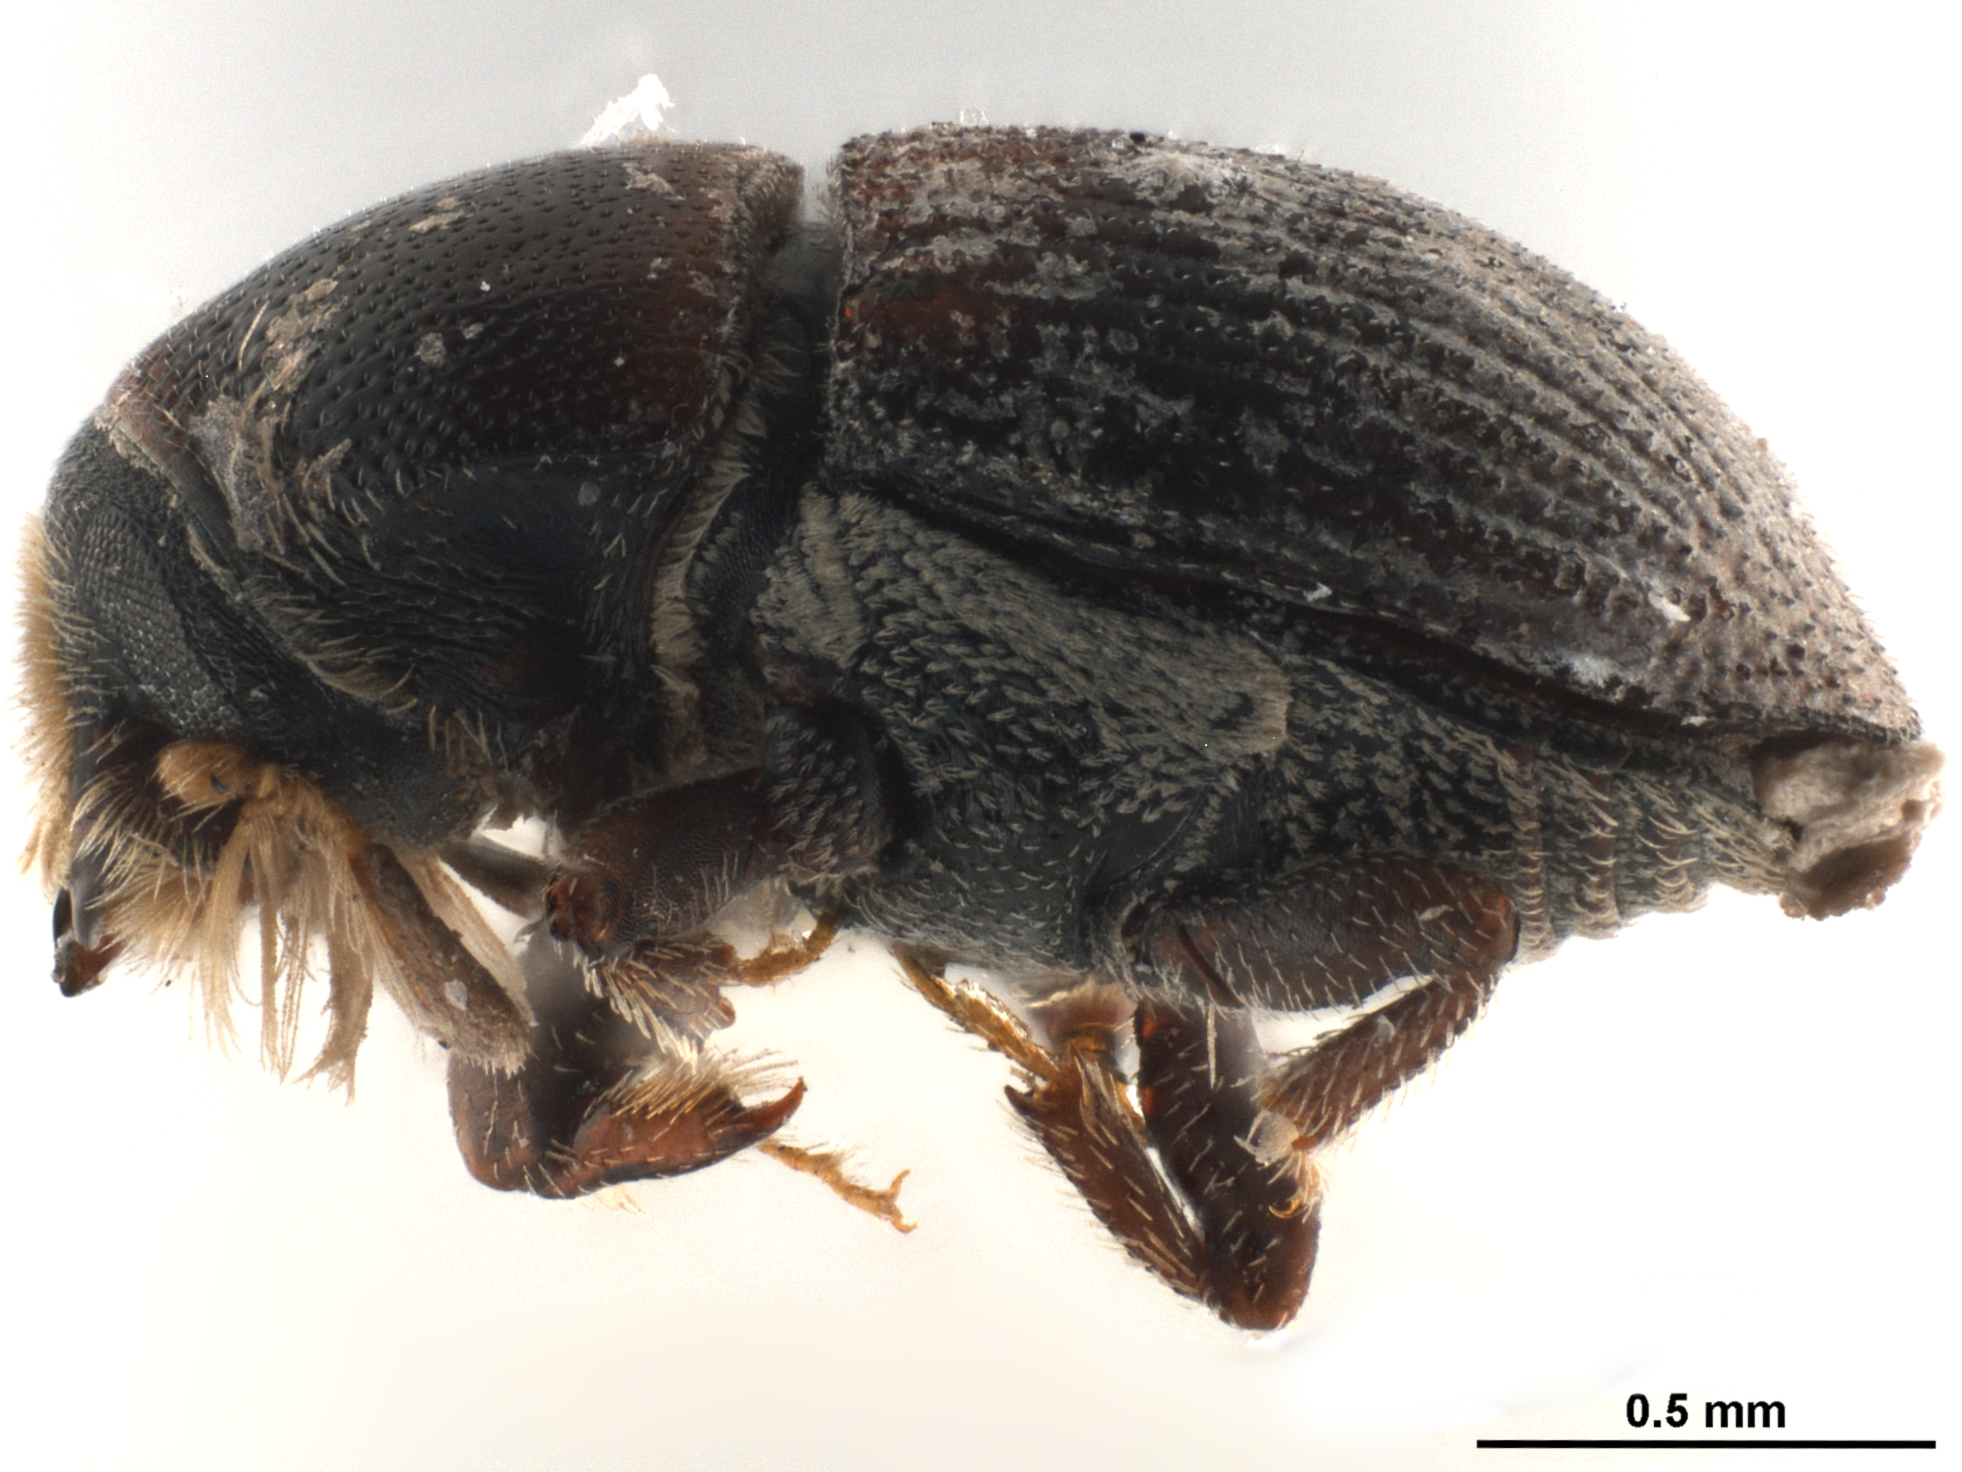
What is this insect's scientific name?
Loganius recavus
